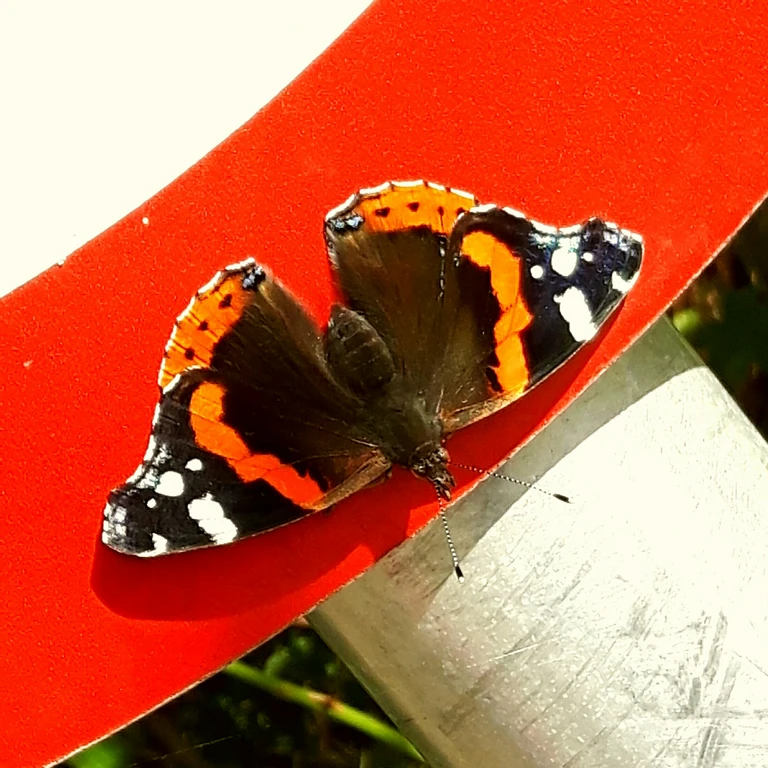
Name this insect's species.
Vanessa atalanta
